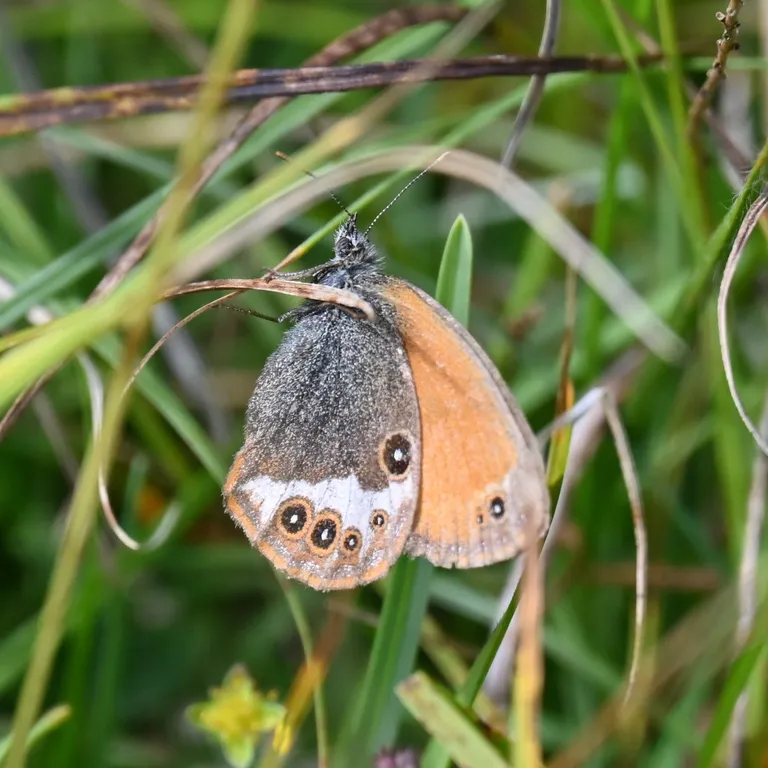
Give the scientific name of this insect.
Coenonympha arcania
